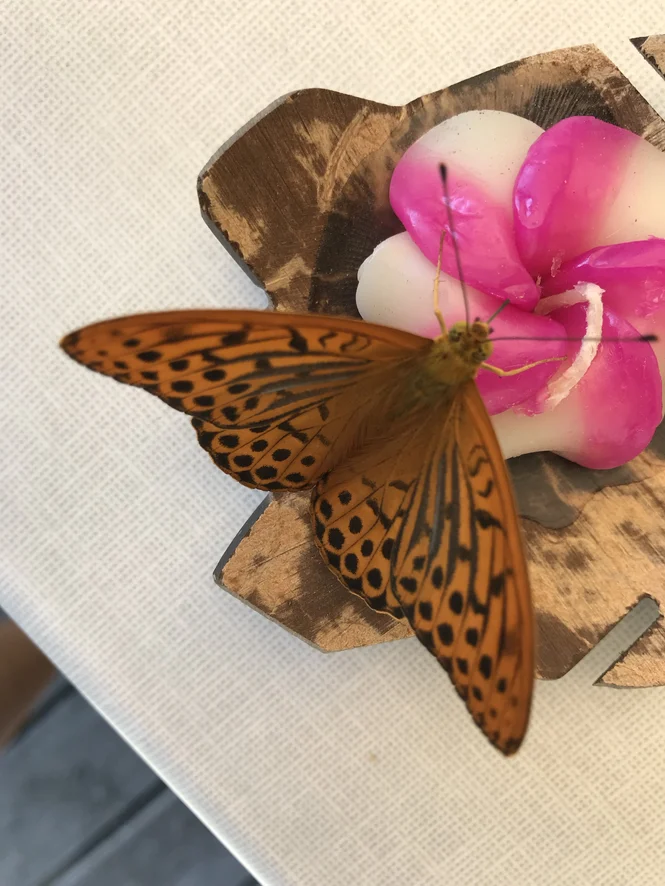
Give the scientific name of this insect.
Argynnis paphia
